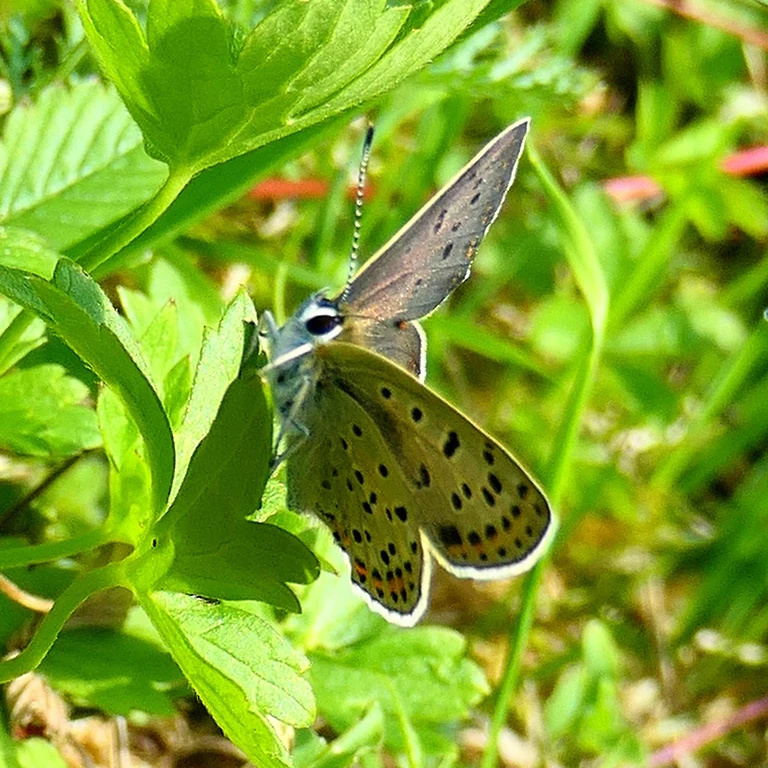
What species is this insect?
Lycaena tityrus (also Loweia tityrus)
